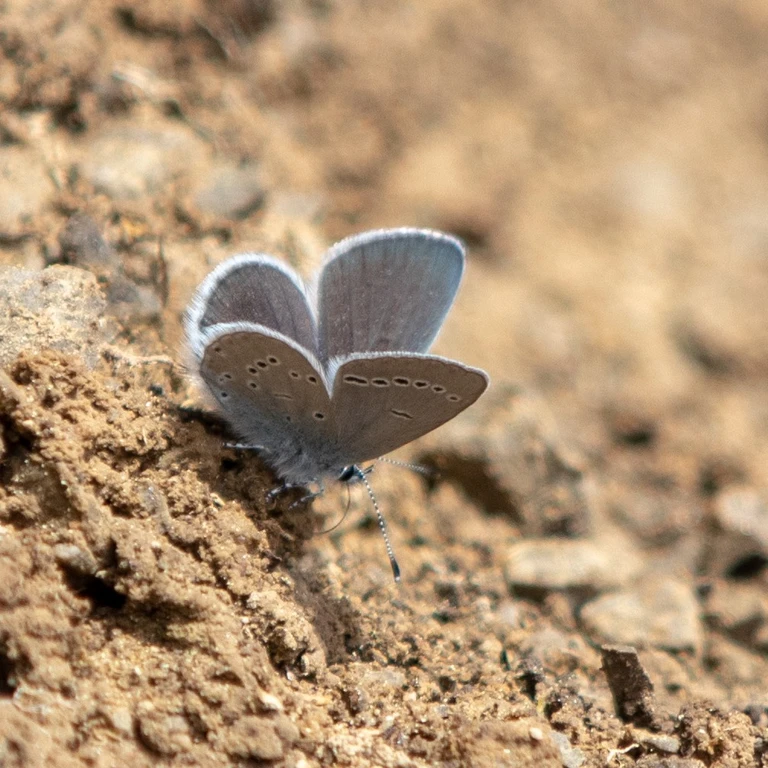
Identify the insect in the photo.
Cupido minimus
